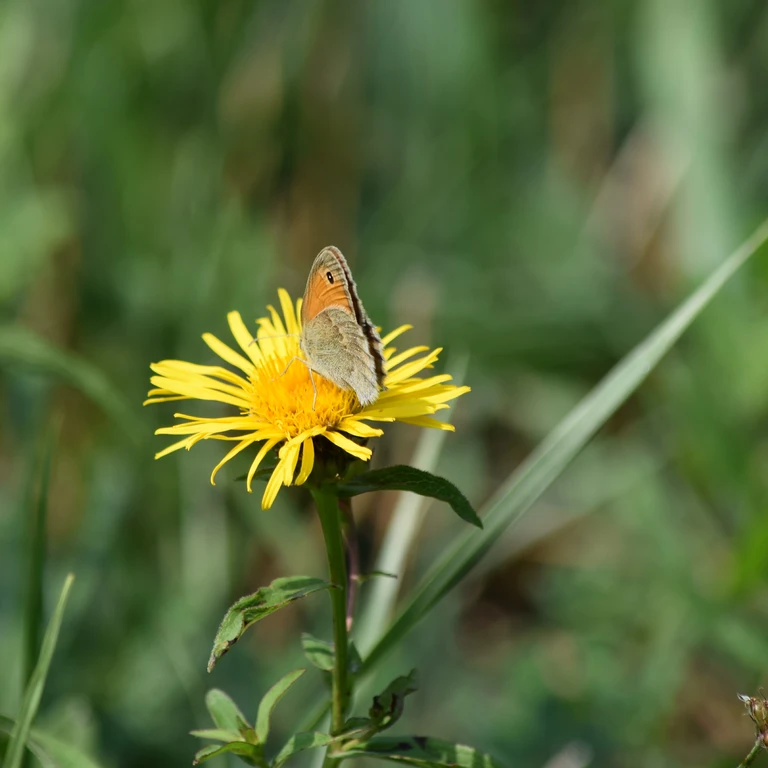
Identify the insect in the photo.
Coenonympha pamphilus
